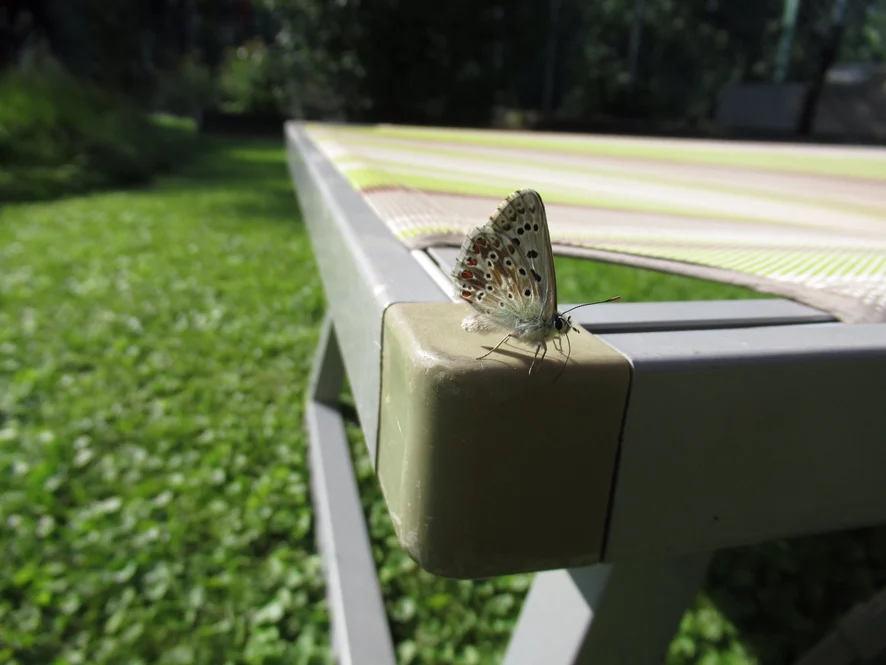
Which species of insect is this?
Lysandra coridon
